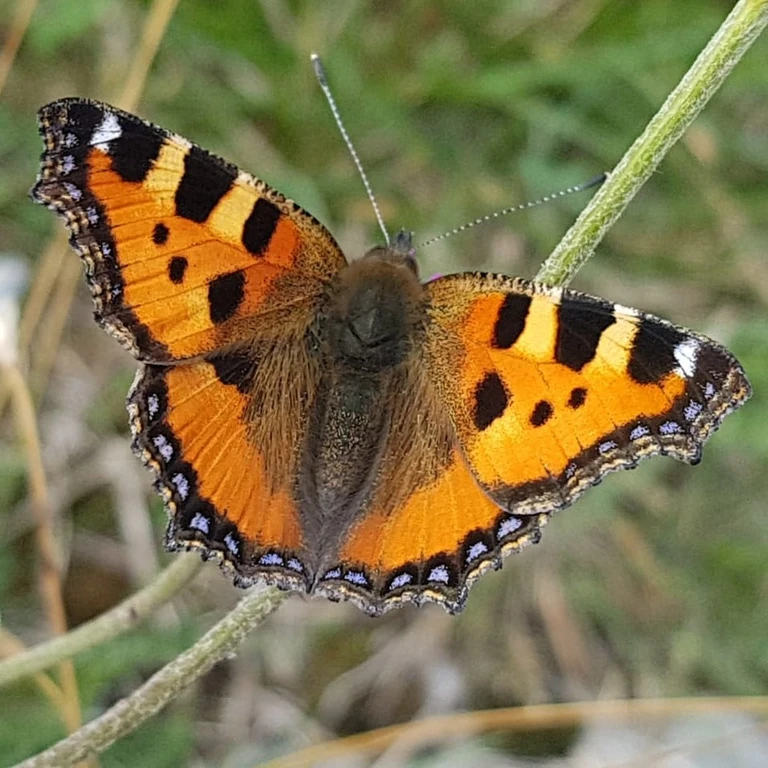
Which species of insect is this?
Aglais urticae
